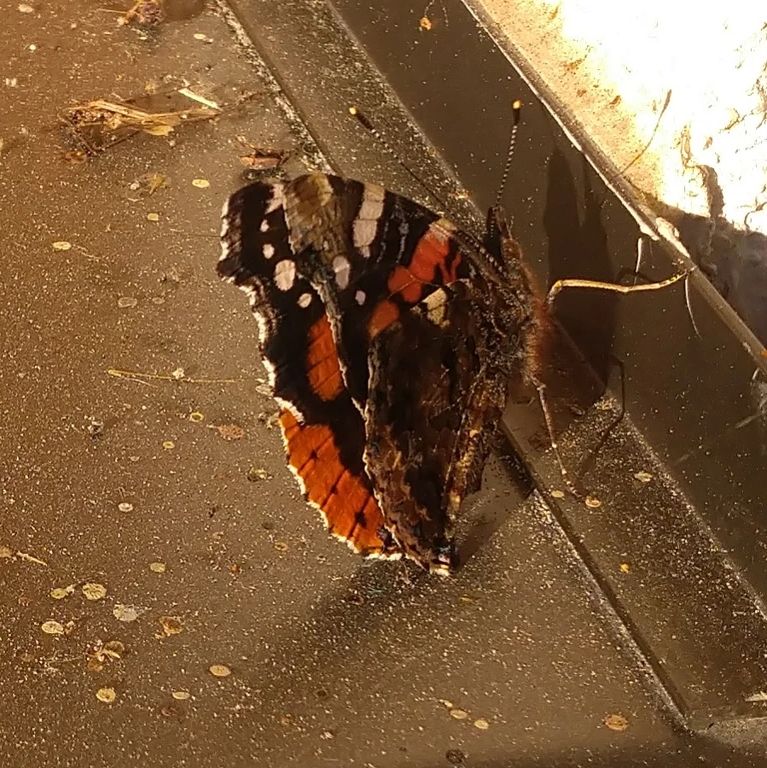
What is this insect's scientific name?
Vanessa atalanta
